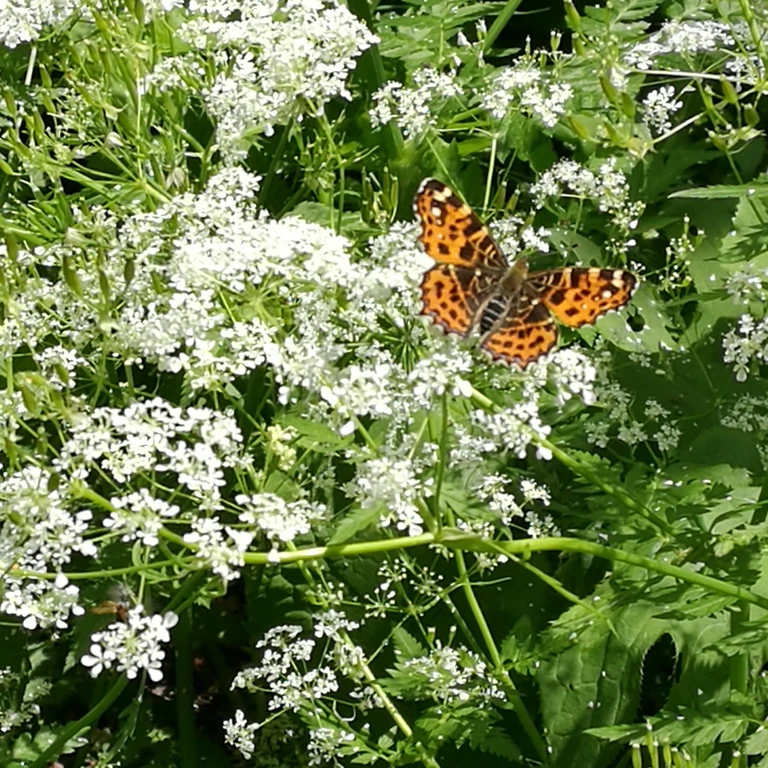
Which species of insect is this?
Araschnia levana
